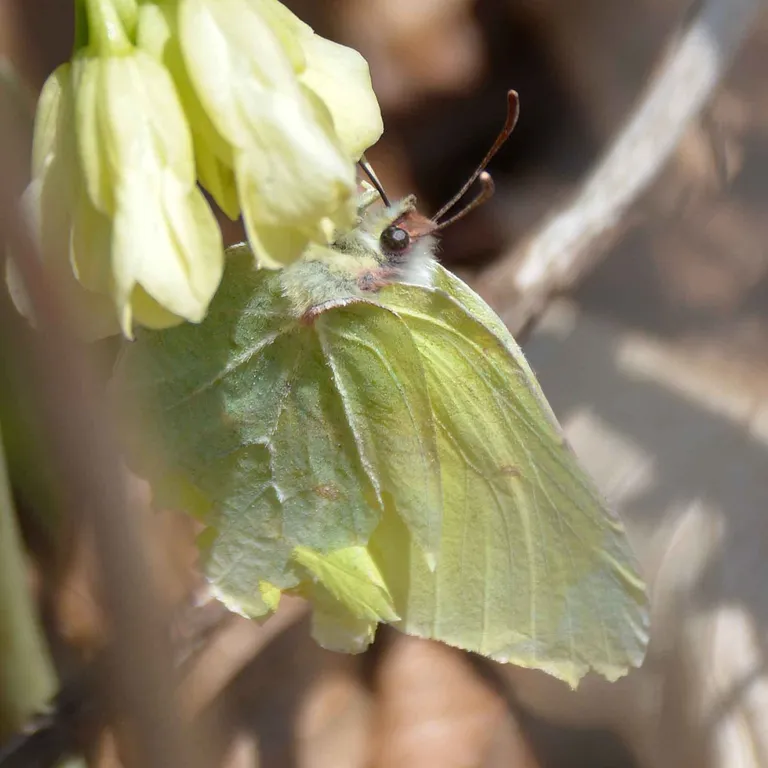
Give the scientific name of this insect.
Gonepteryx rhamni
